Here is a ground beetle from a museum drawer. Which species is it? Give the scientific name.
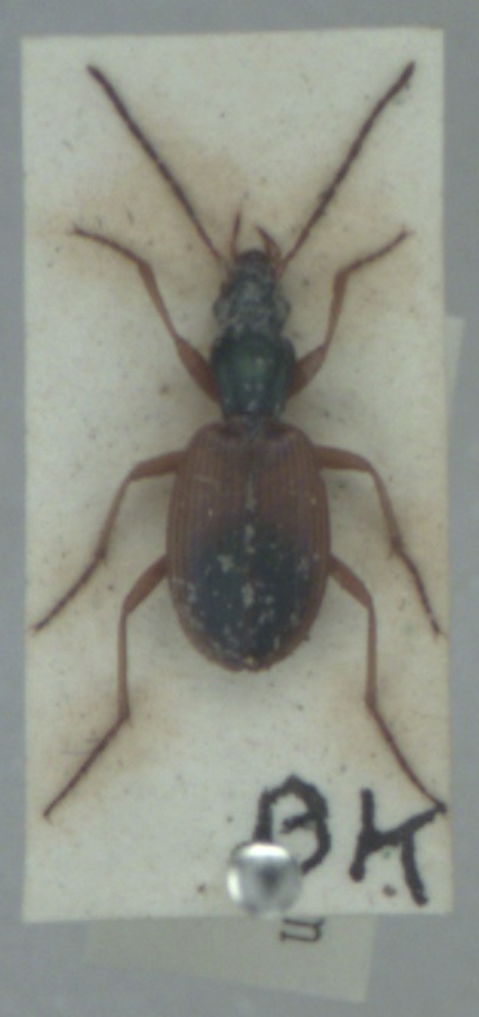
Anchomenus dorsalis
